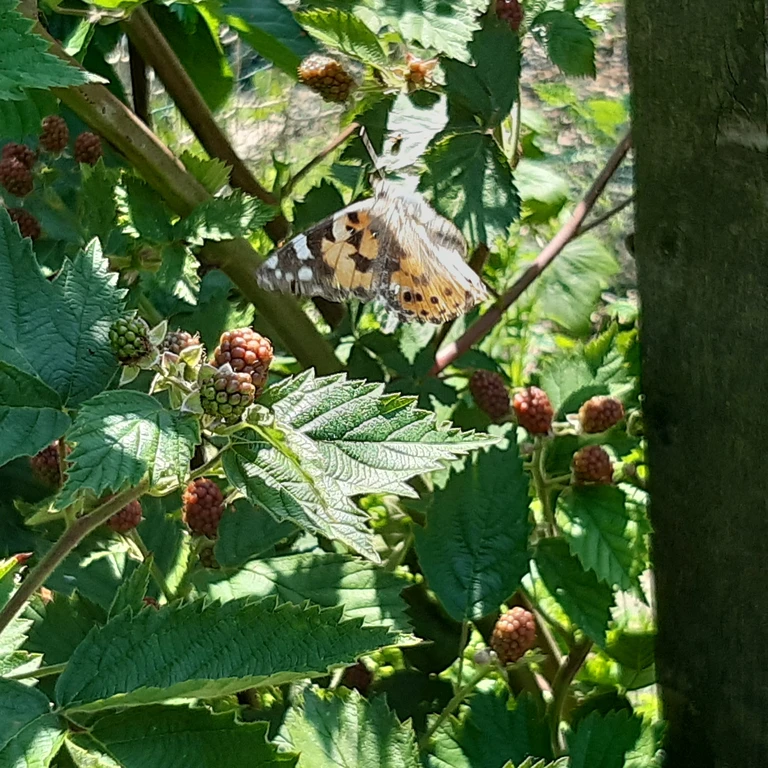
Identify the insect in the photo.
Vanessa cardui
